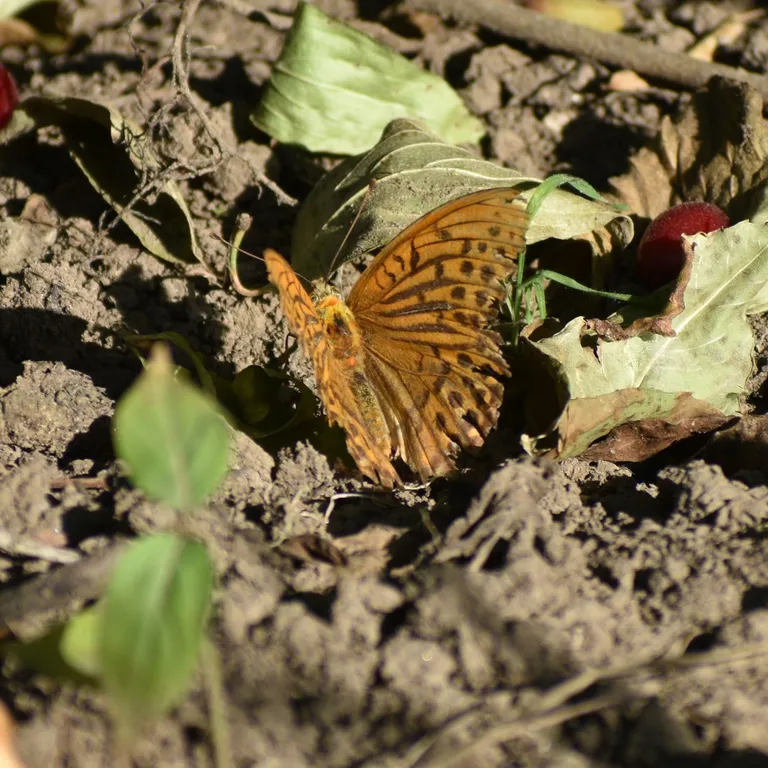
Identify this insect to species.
Argynnis paphia
